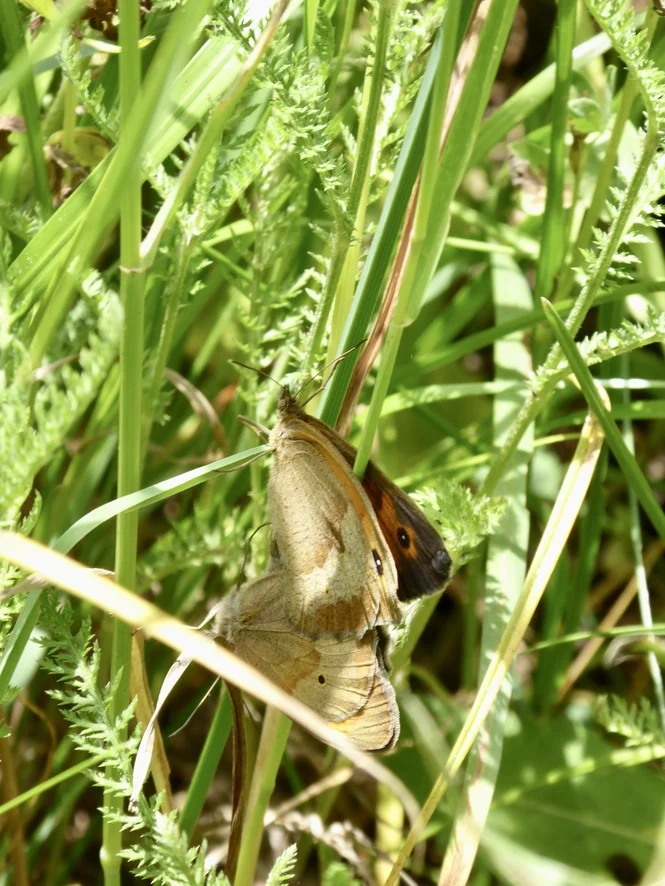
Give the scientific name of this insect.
Maniola jurtina
